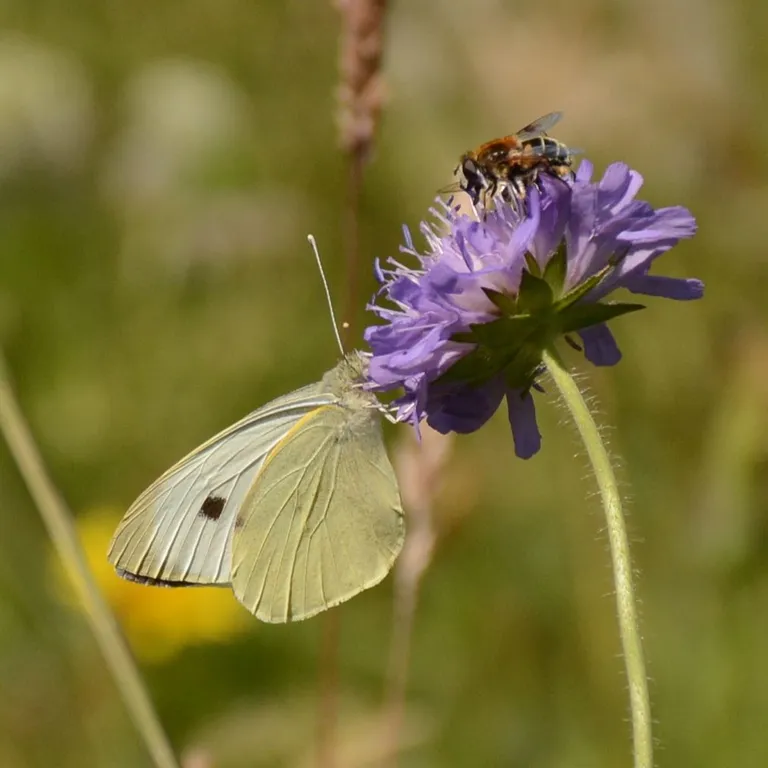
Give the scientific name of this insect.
Pieris brassicae
